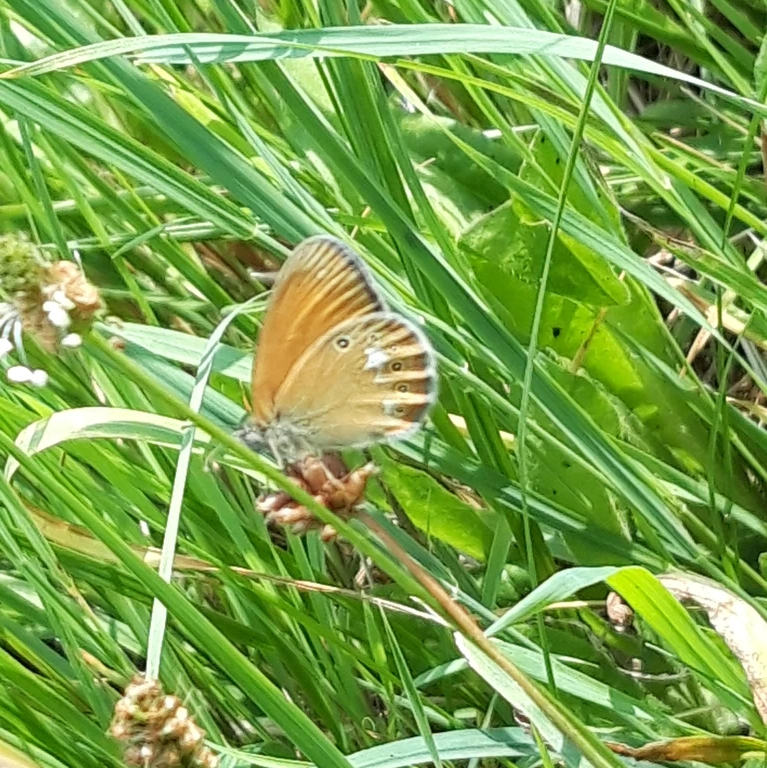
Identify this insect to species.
Coenonympha glycerion (also Coenonympha iphis)
